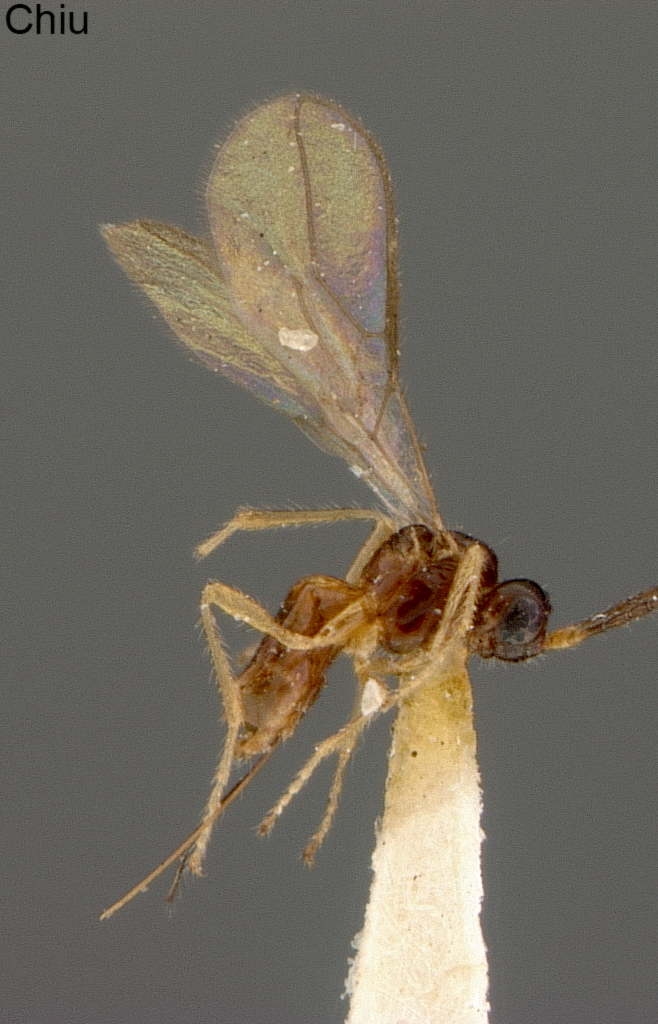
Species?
Aspilota armillariae
